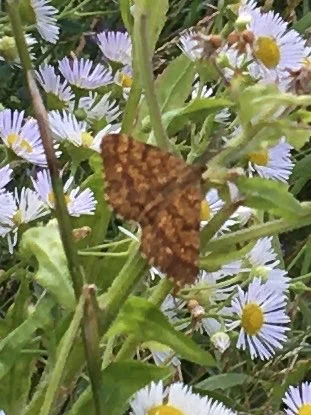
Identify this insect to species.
Ematurga atomaria
